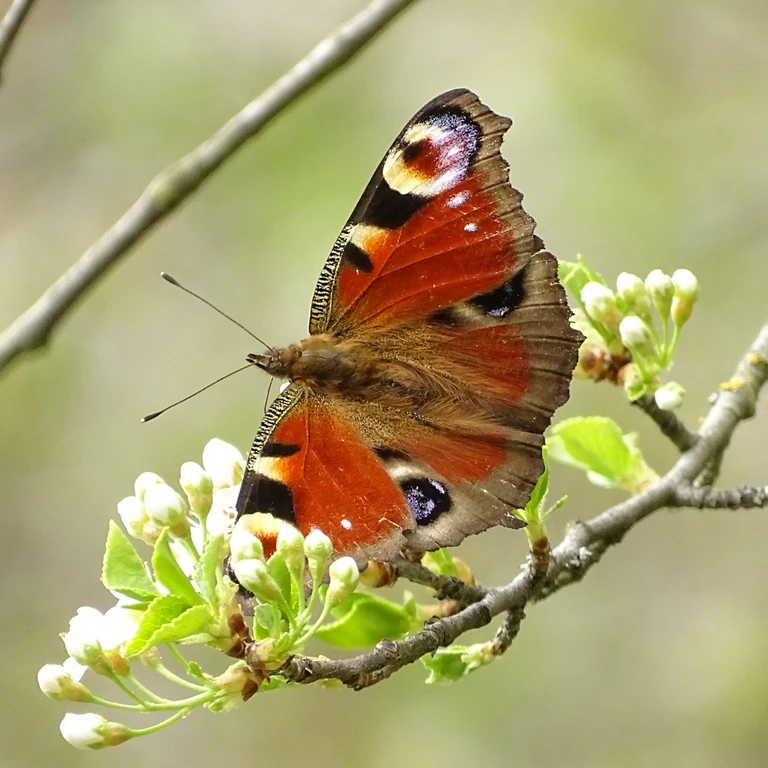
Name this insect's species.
Aglais io
